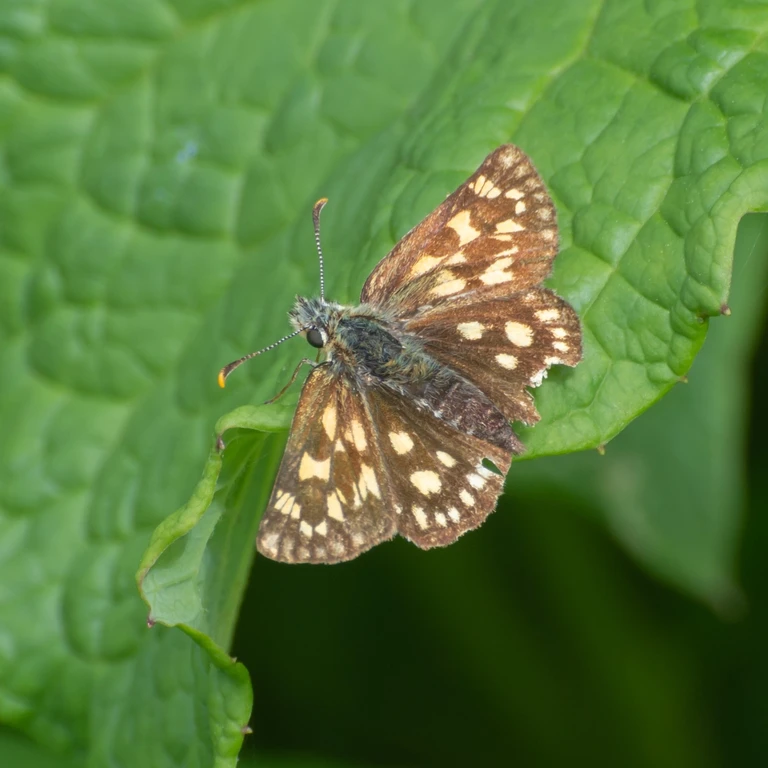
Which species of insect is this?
Carterocephalus palaemon
